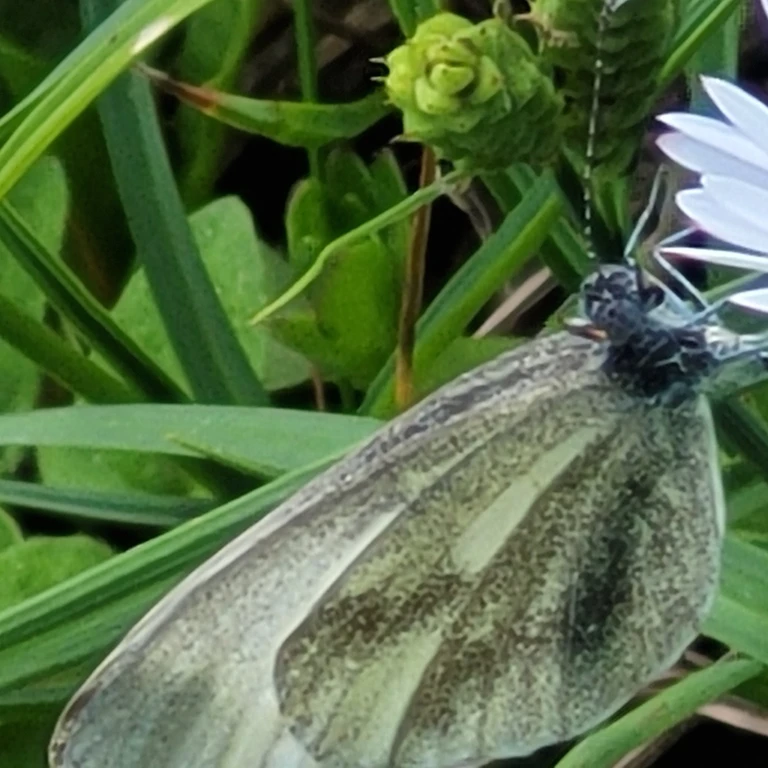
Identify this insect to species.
Leptidea sinapis/juvernica
